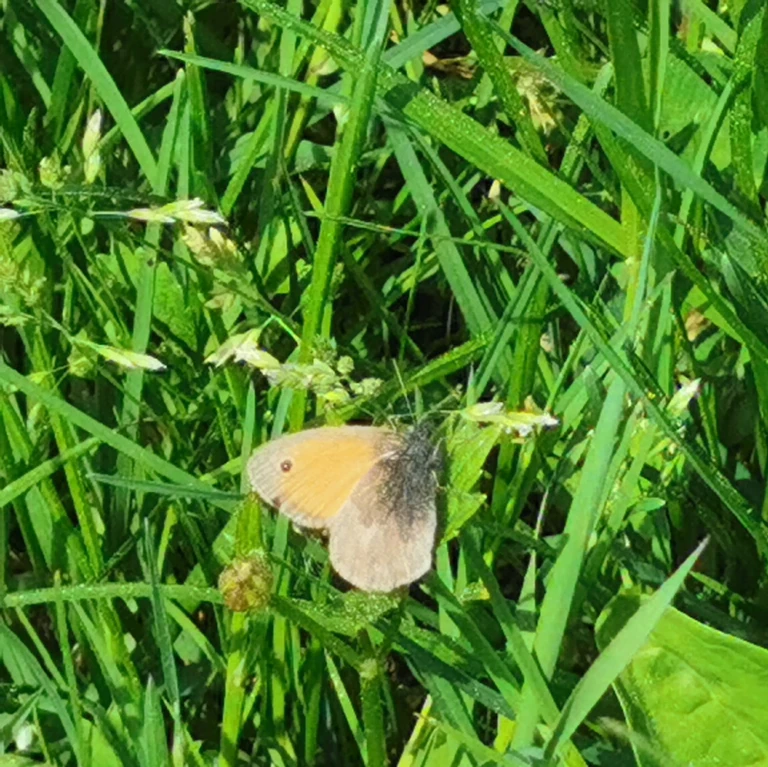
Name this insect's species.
Coenonympha pamphilus
